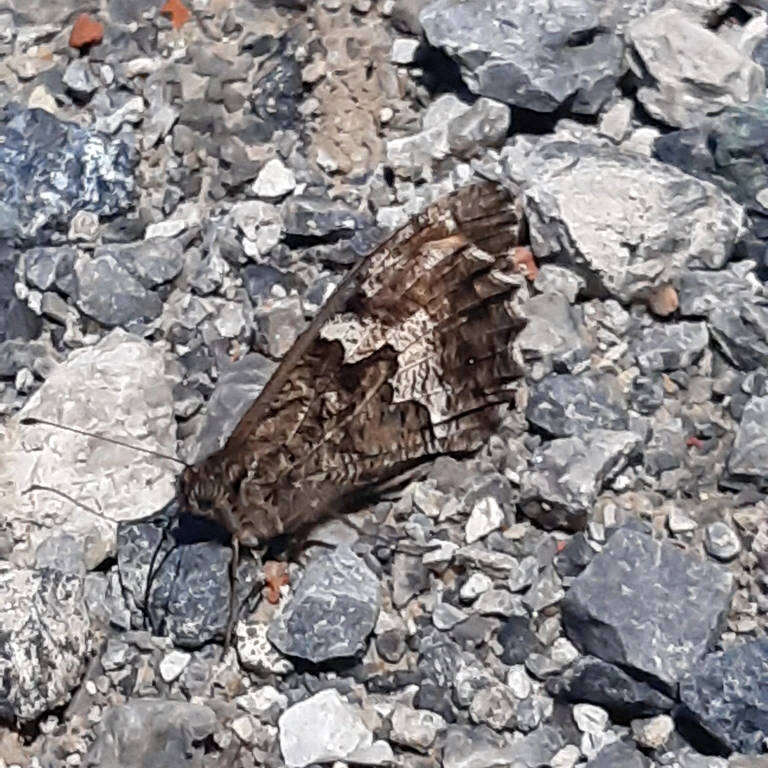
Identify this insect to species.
Hipparchia semele
